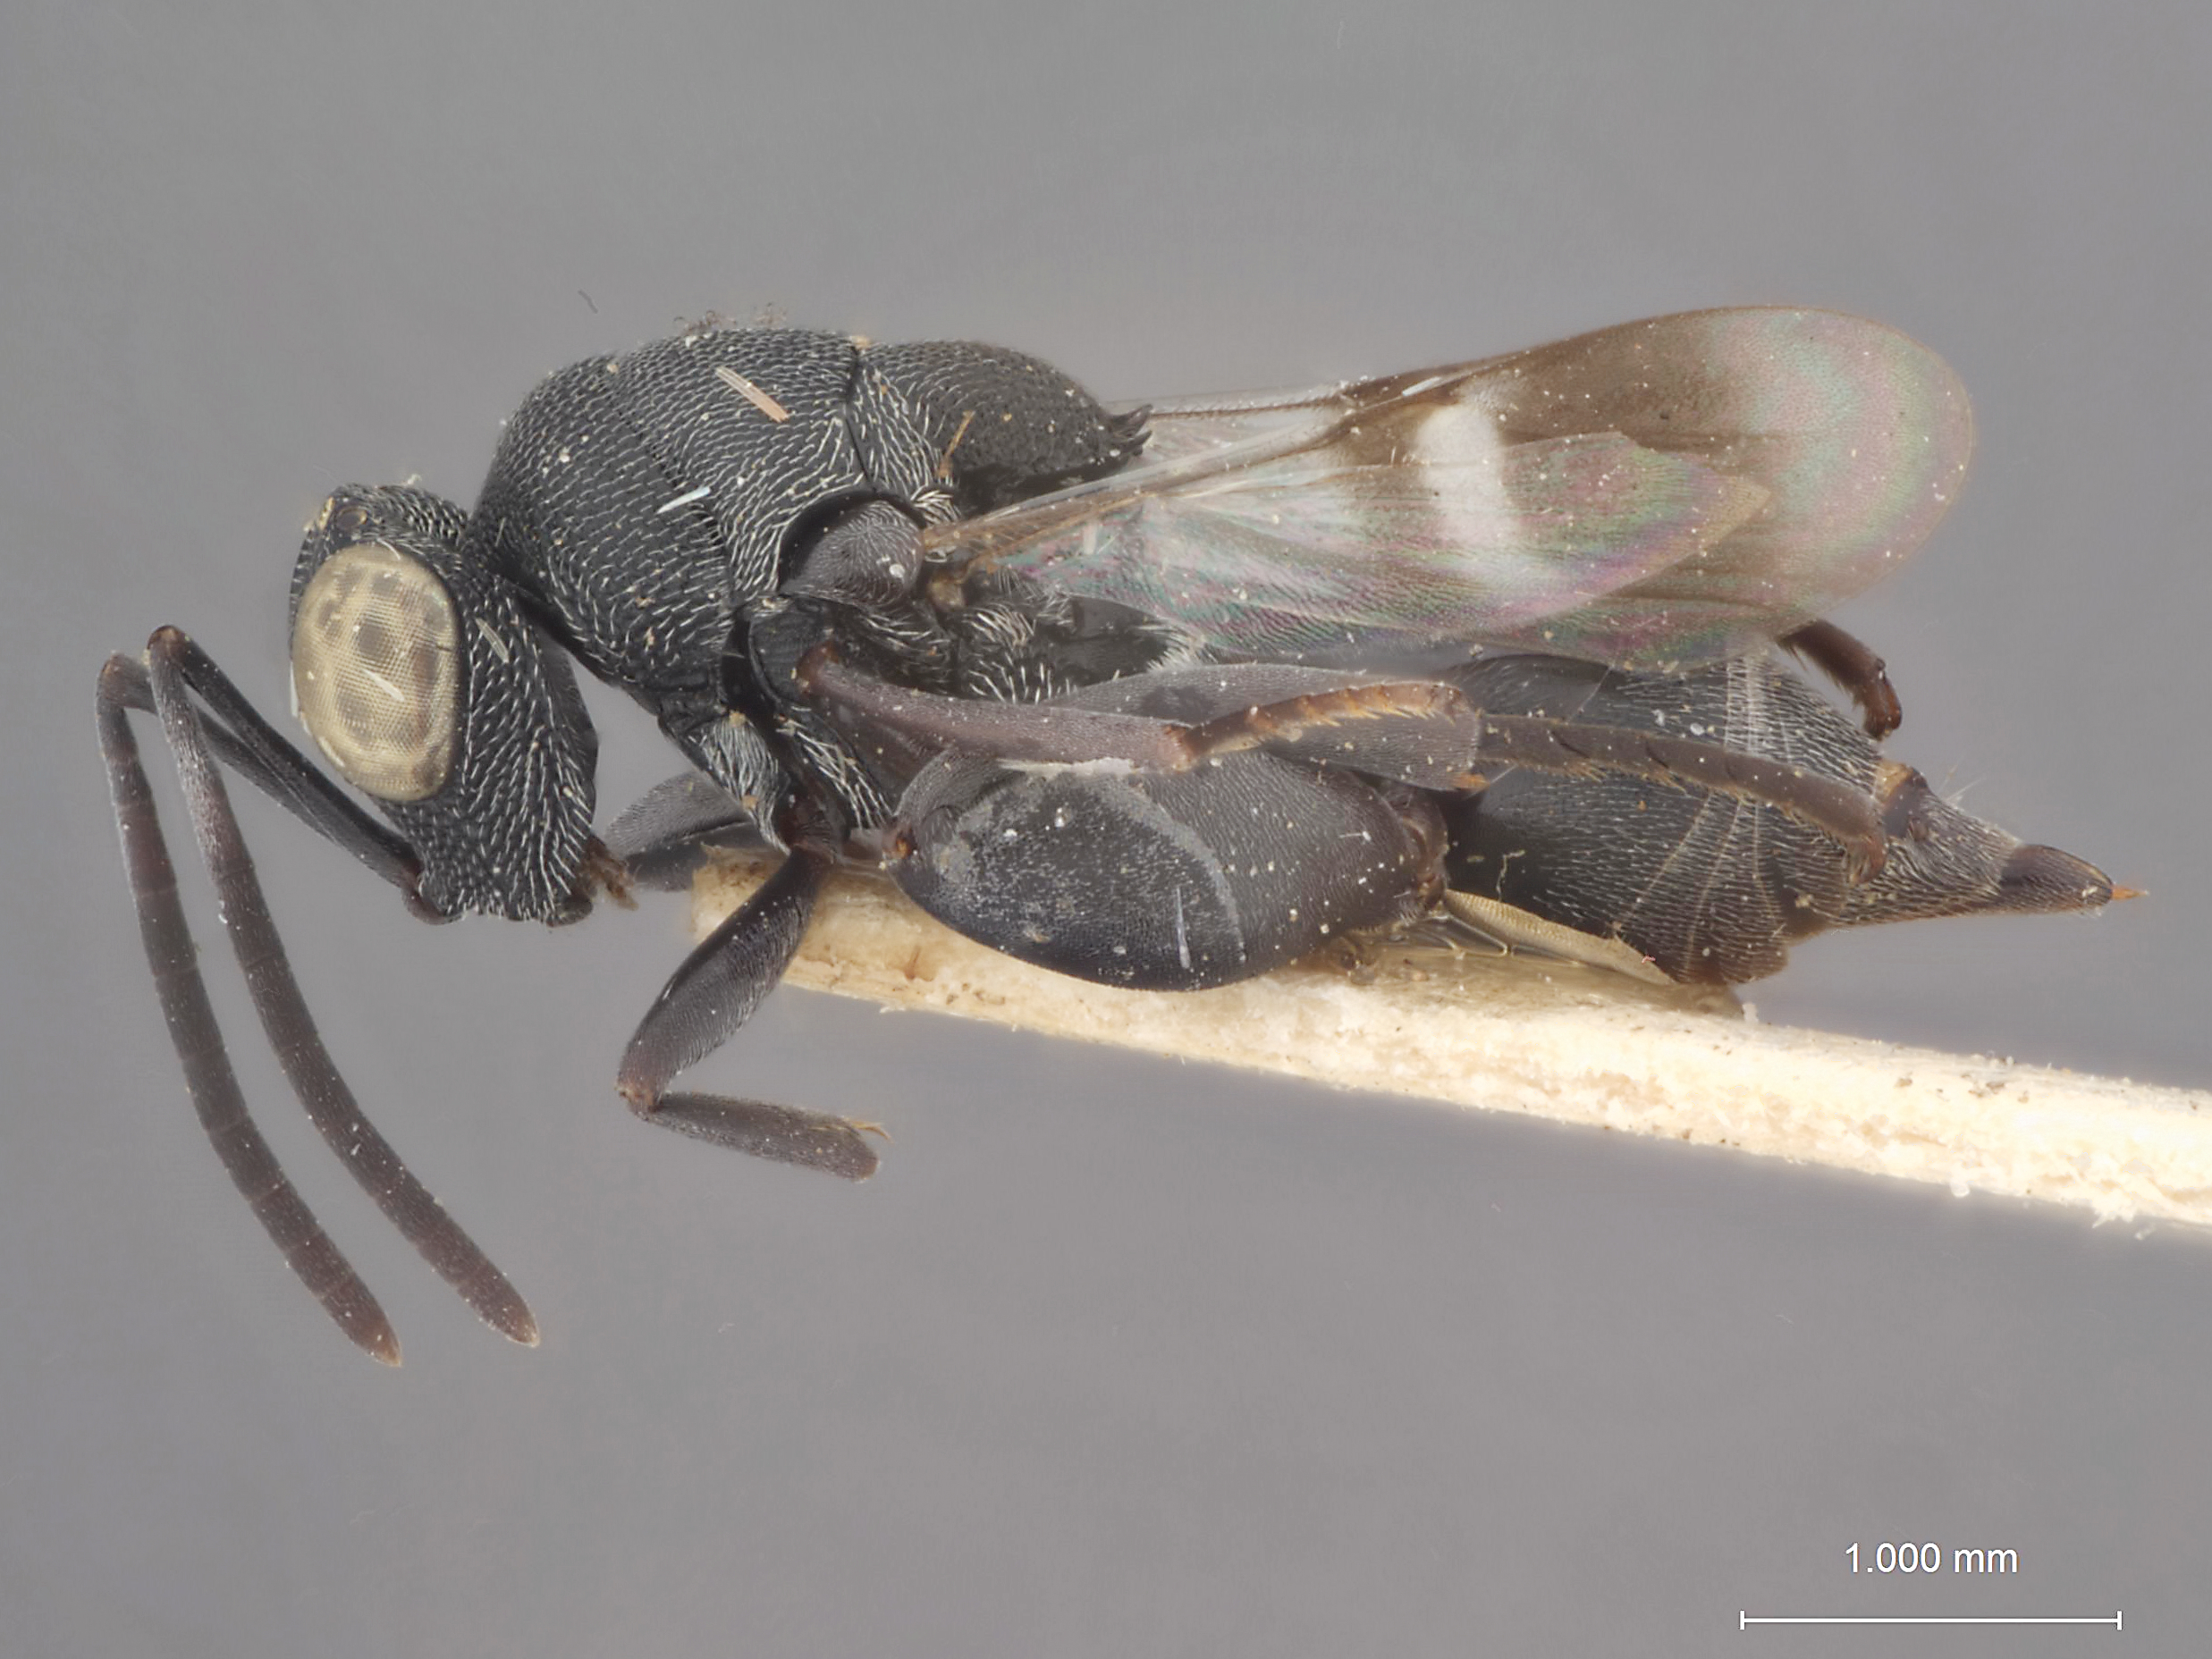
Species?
Trichoxenia zigonensis
